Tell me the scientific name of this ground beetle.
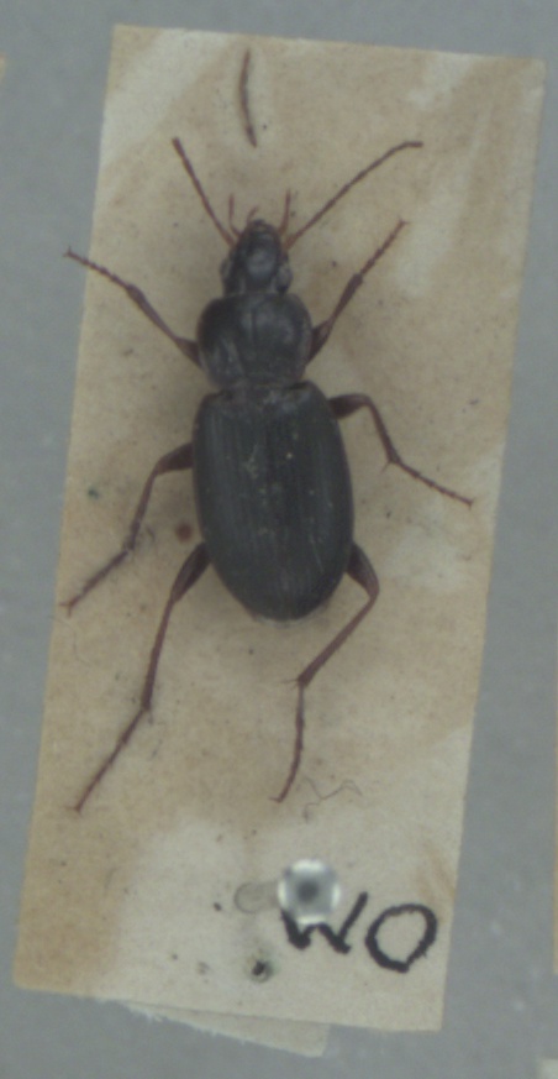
Calathus rotundicollis
